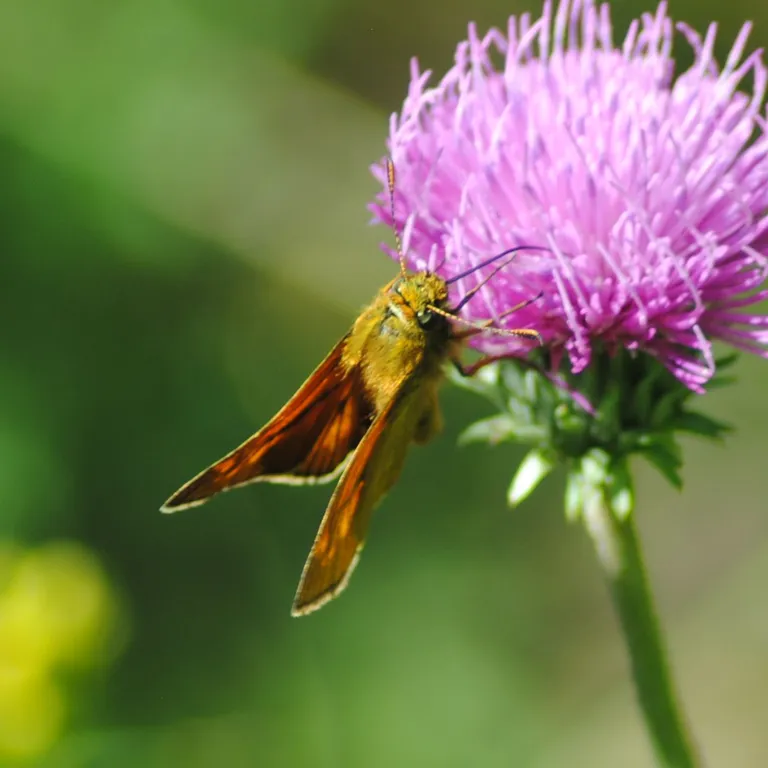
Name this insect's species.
Ochlodes sylvanus (also Ochlodes venata)
